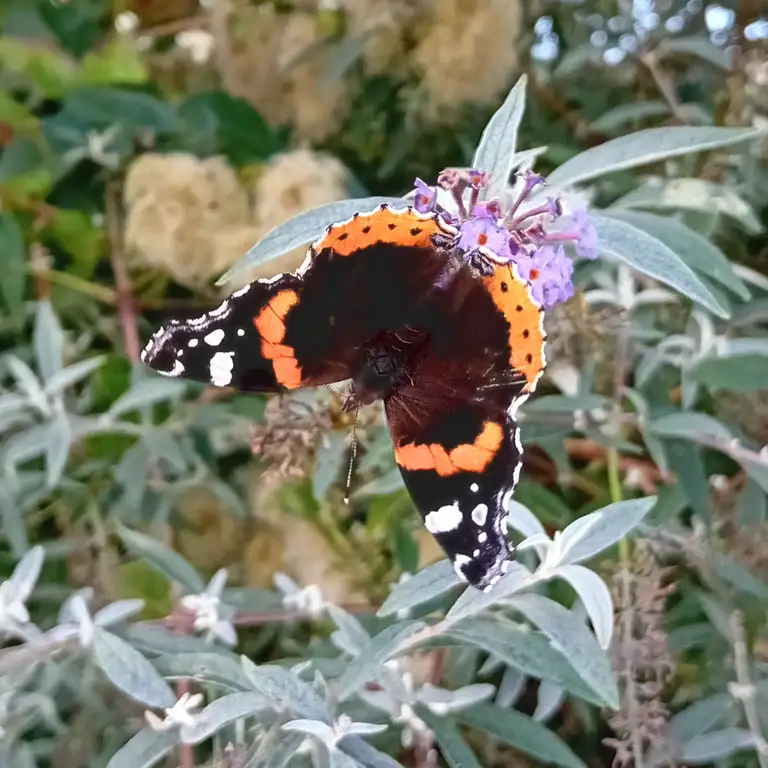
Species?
Vanessa atalanta
